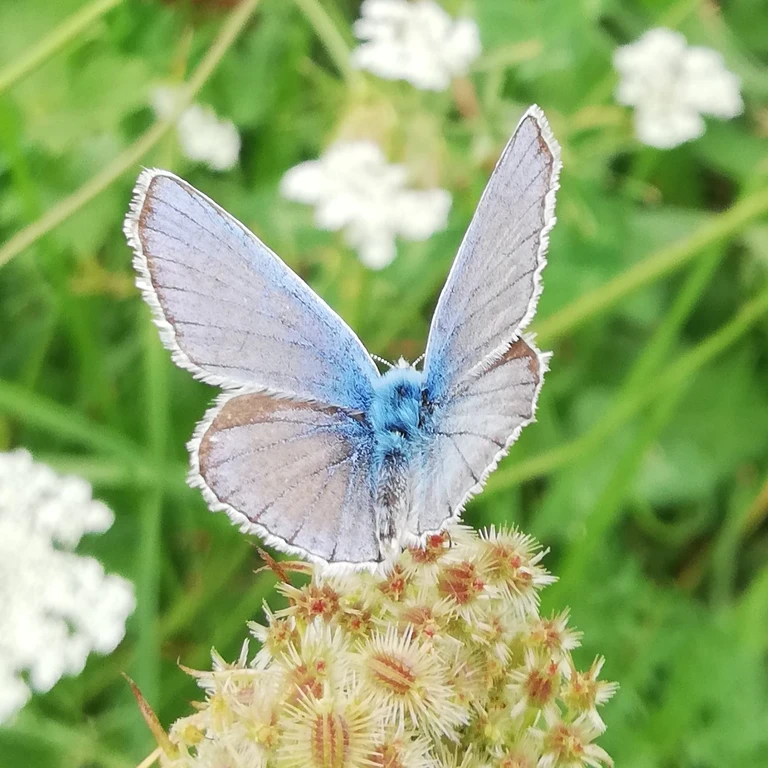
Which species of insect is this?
Polyommatus dorylas
